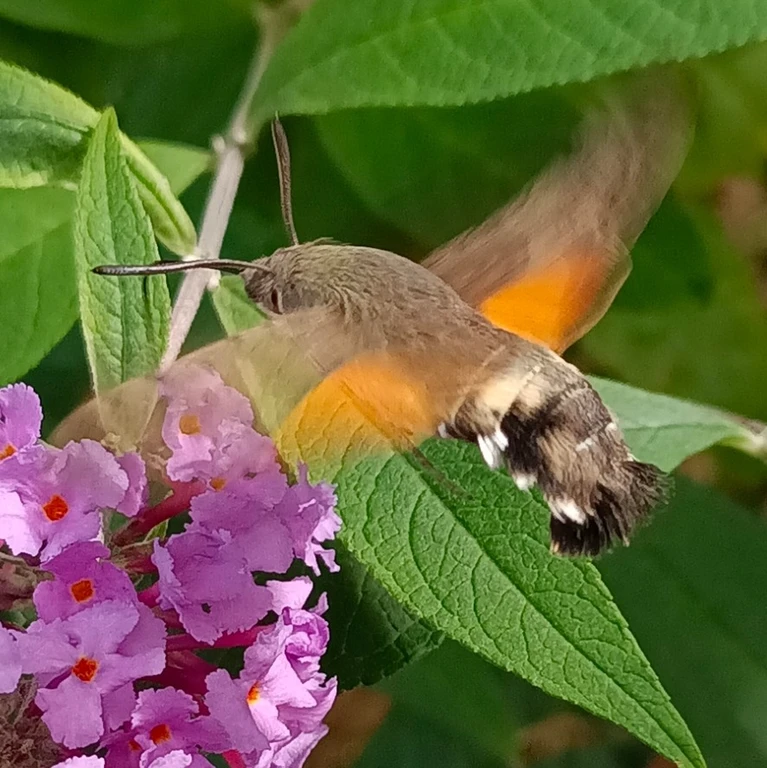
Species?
Macroglossum stellatarum
